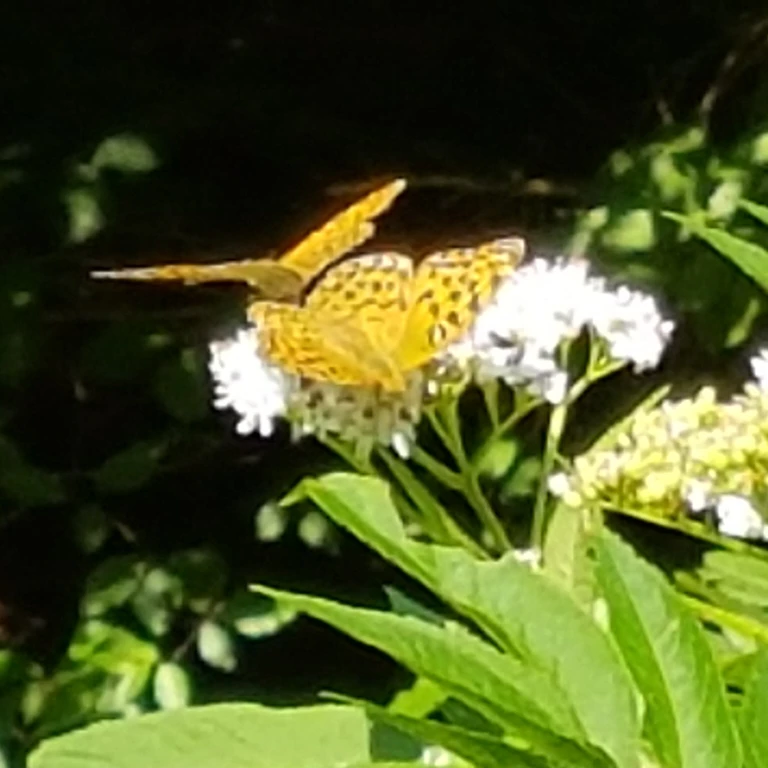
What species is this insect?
Argynnis paphia
